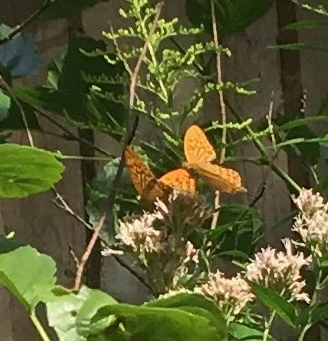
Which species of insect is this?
Argynnis paphia
